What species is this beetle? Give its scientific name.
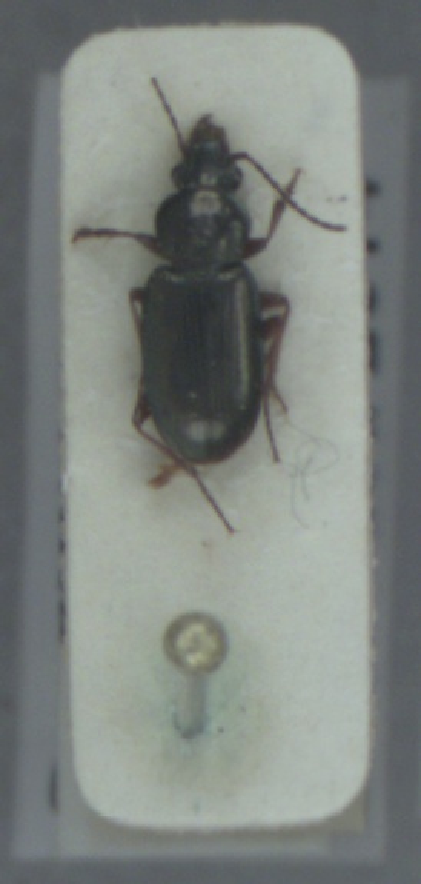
Pogonus chalceus
